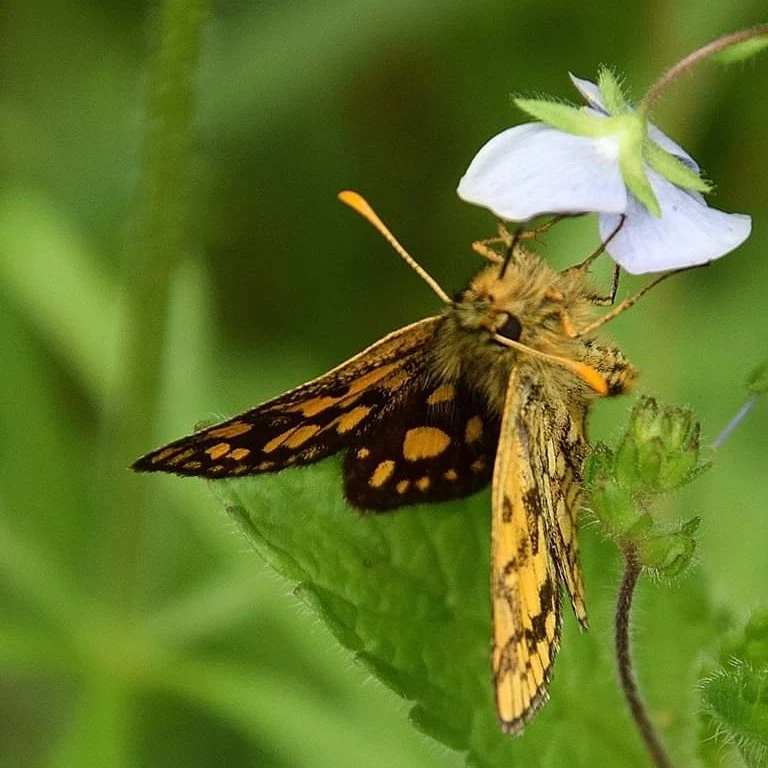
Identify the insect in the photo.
Carterocephalus palaemon
